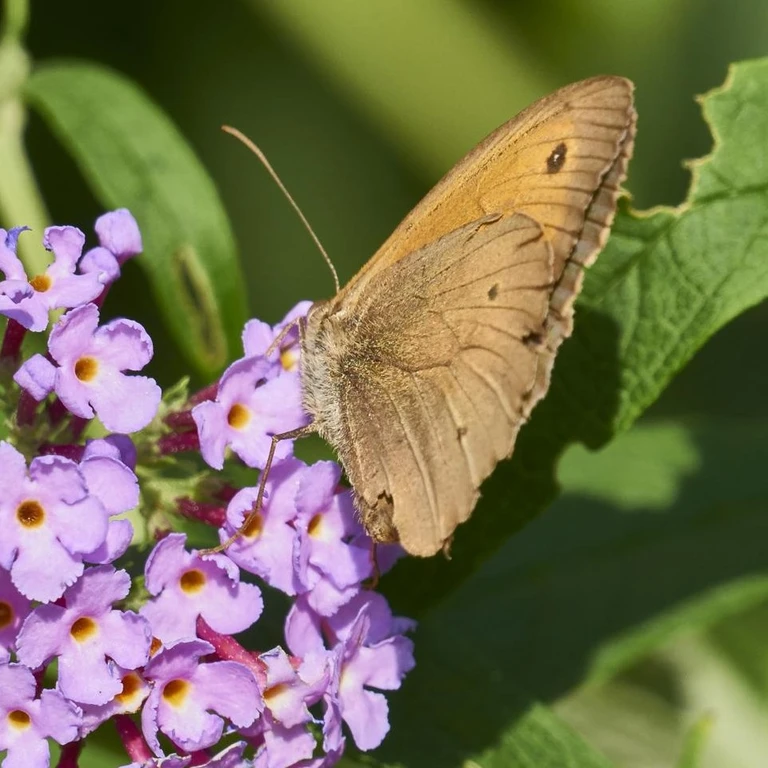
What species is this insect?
Maniola jurtina
